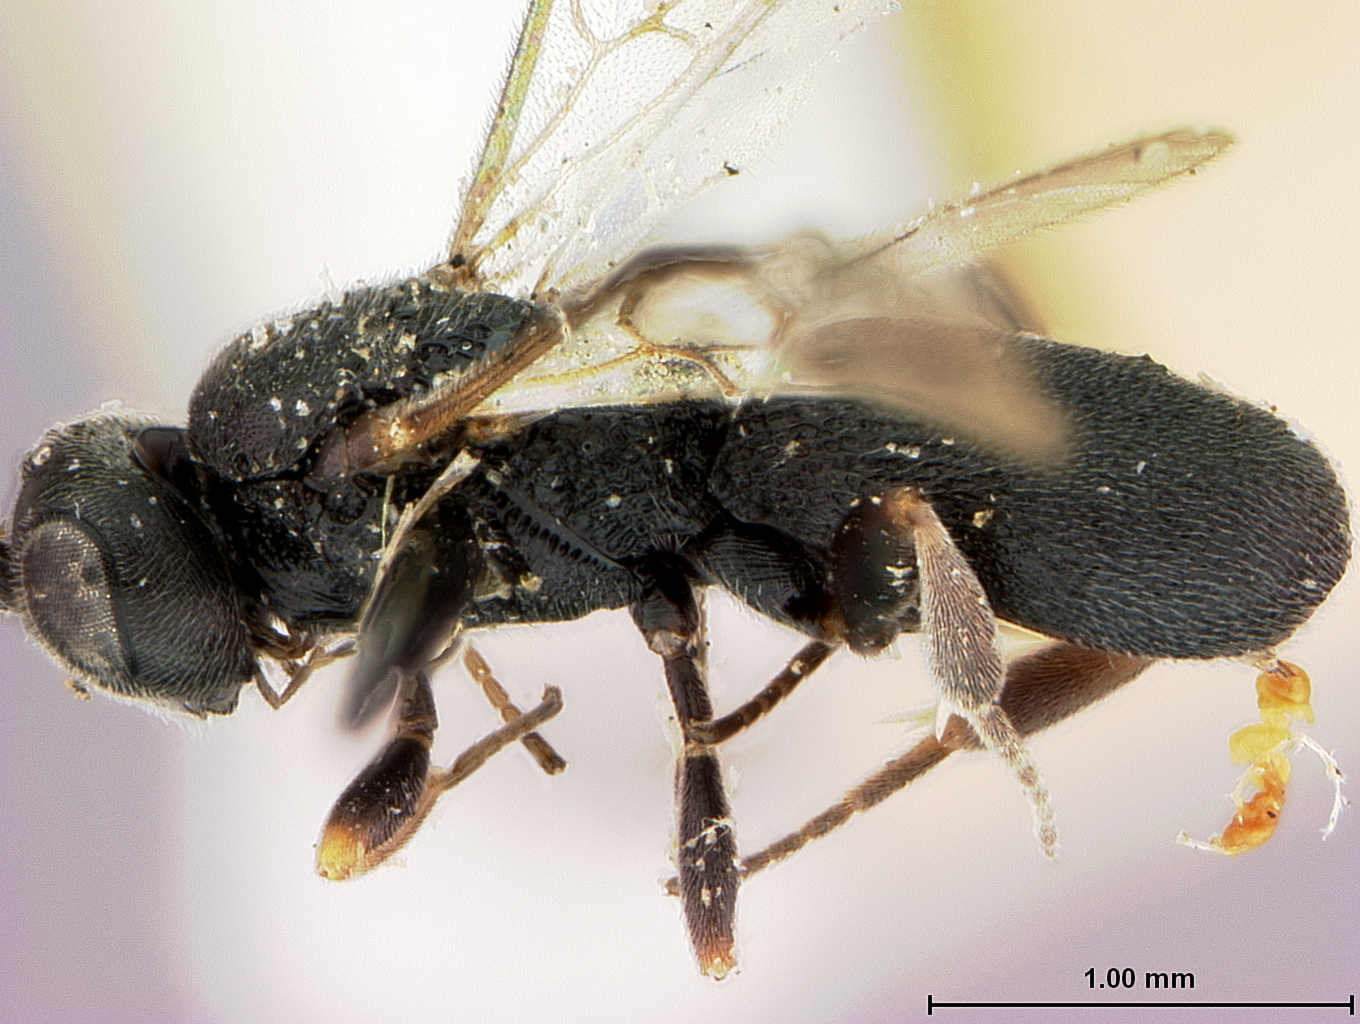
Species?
Chelonus periplocae
